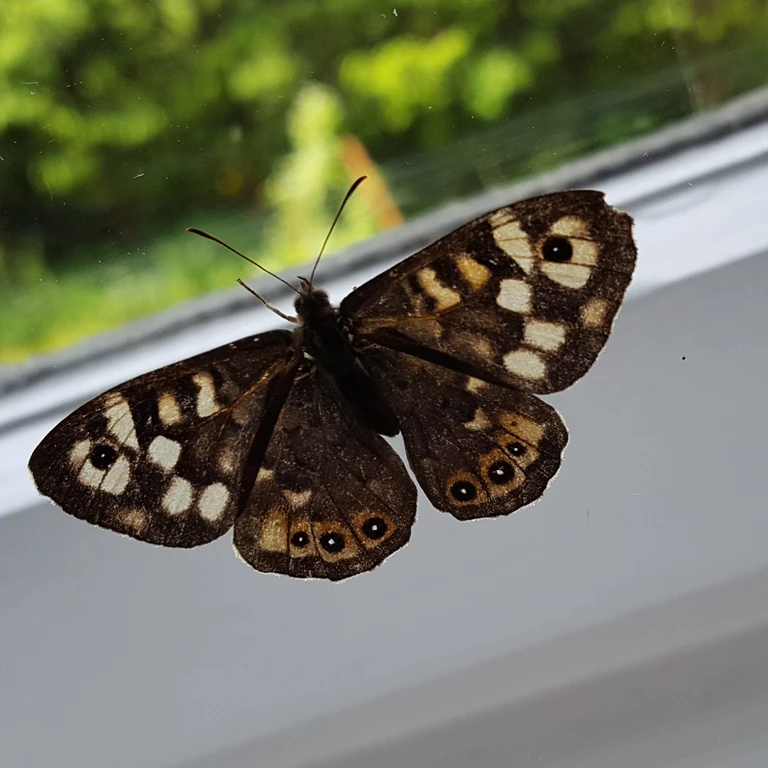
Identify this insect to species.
Pararge aegeria
